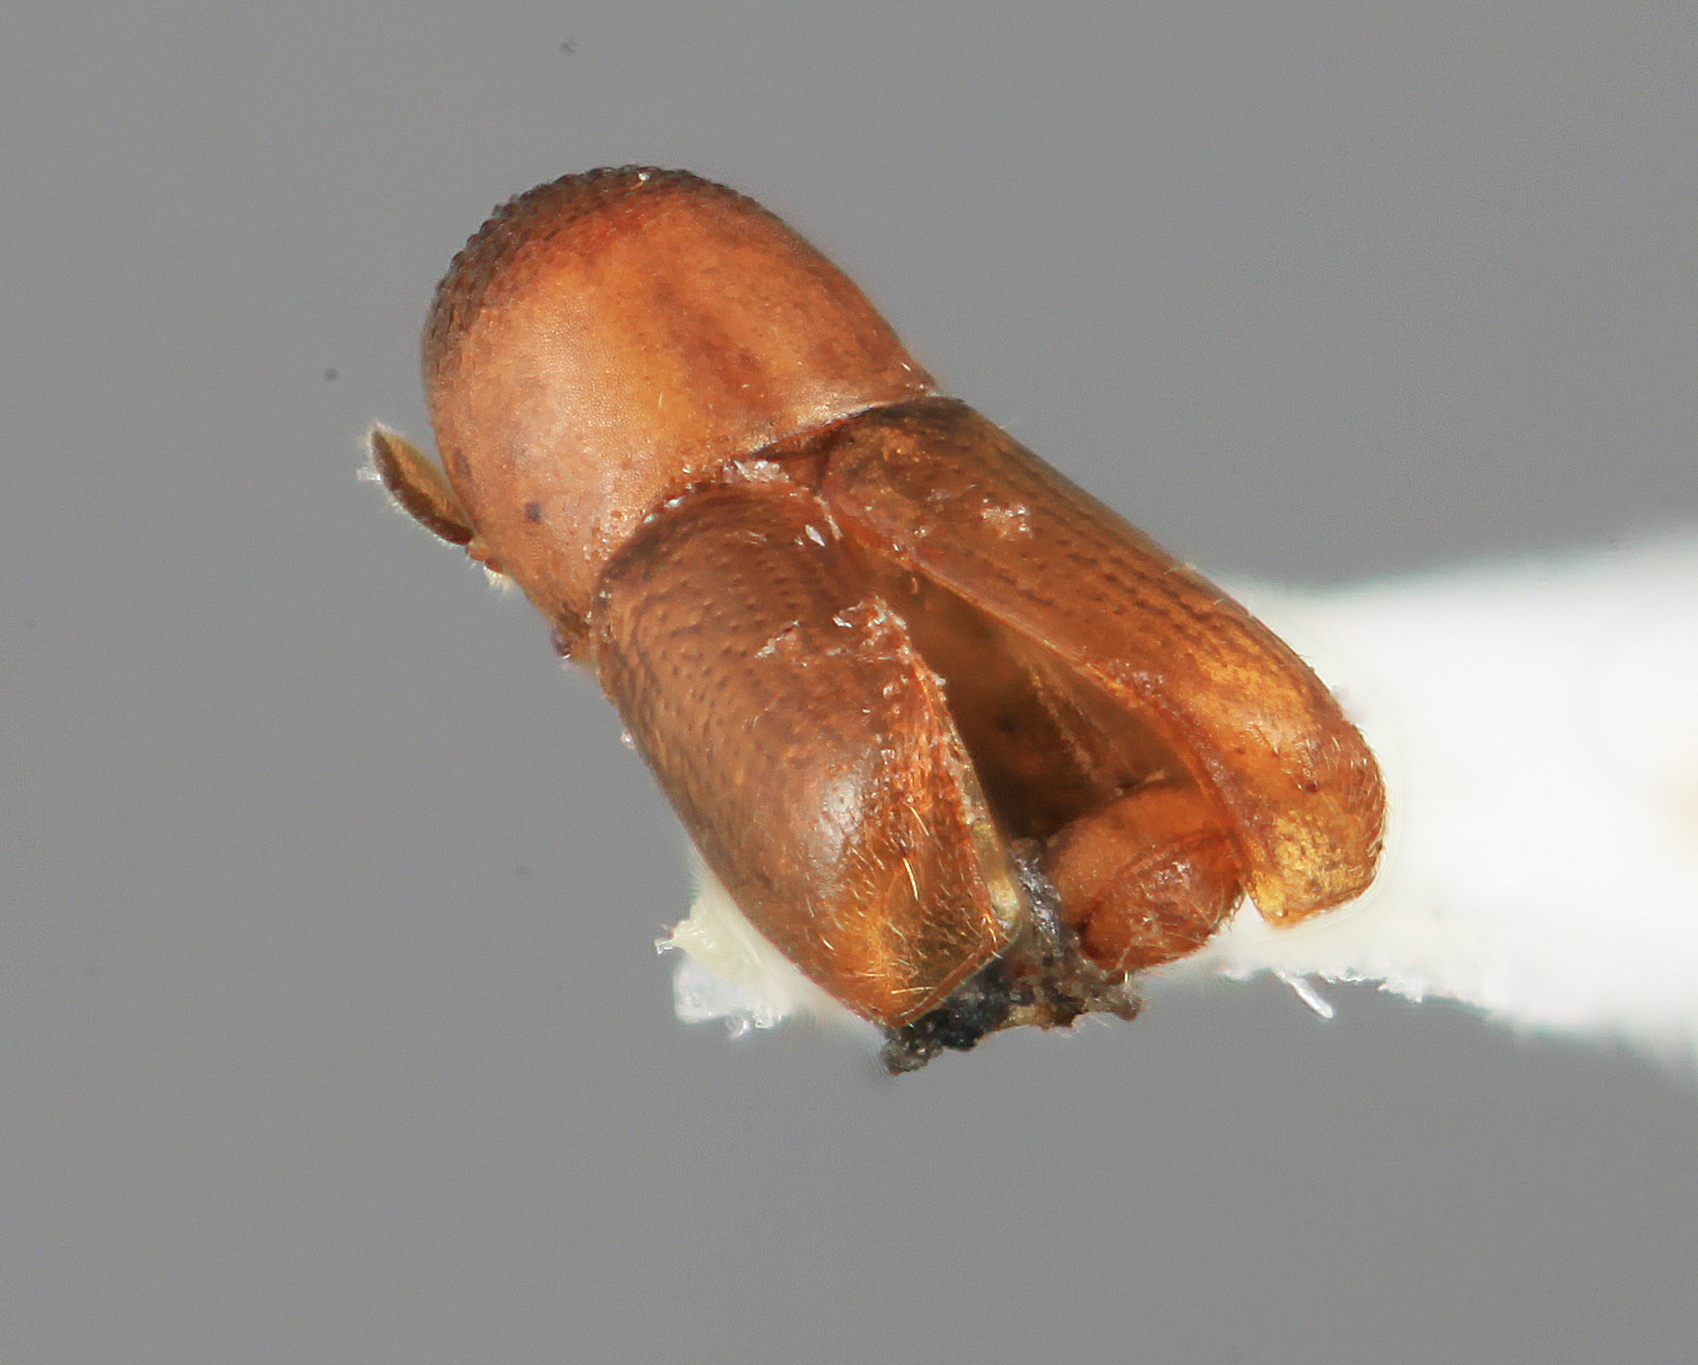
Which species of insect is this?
Microcorthylus parvus
